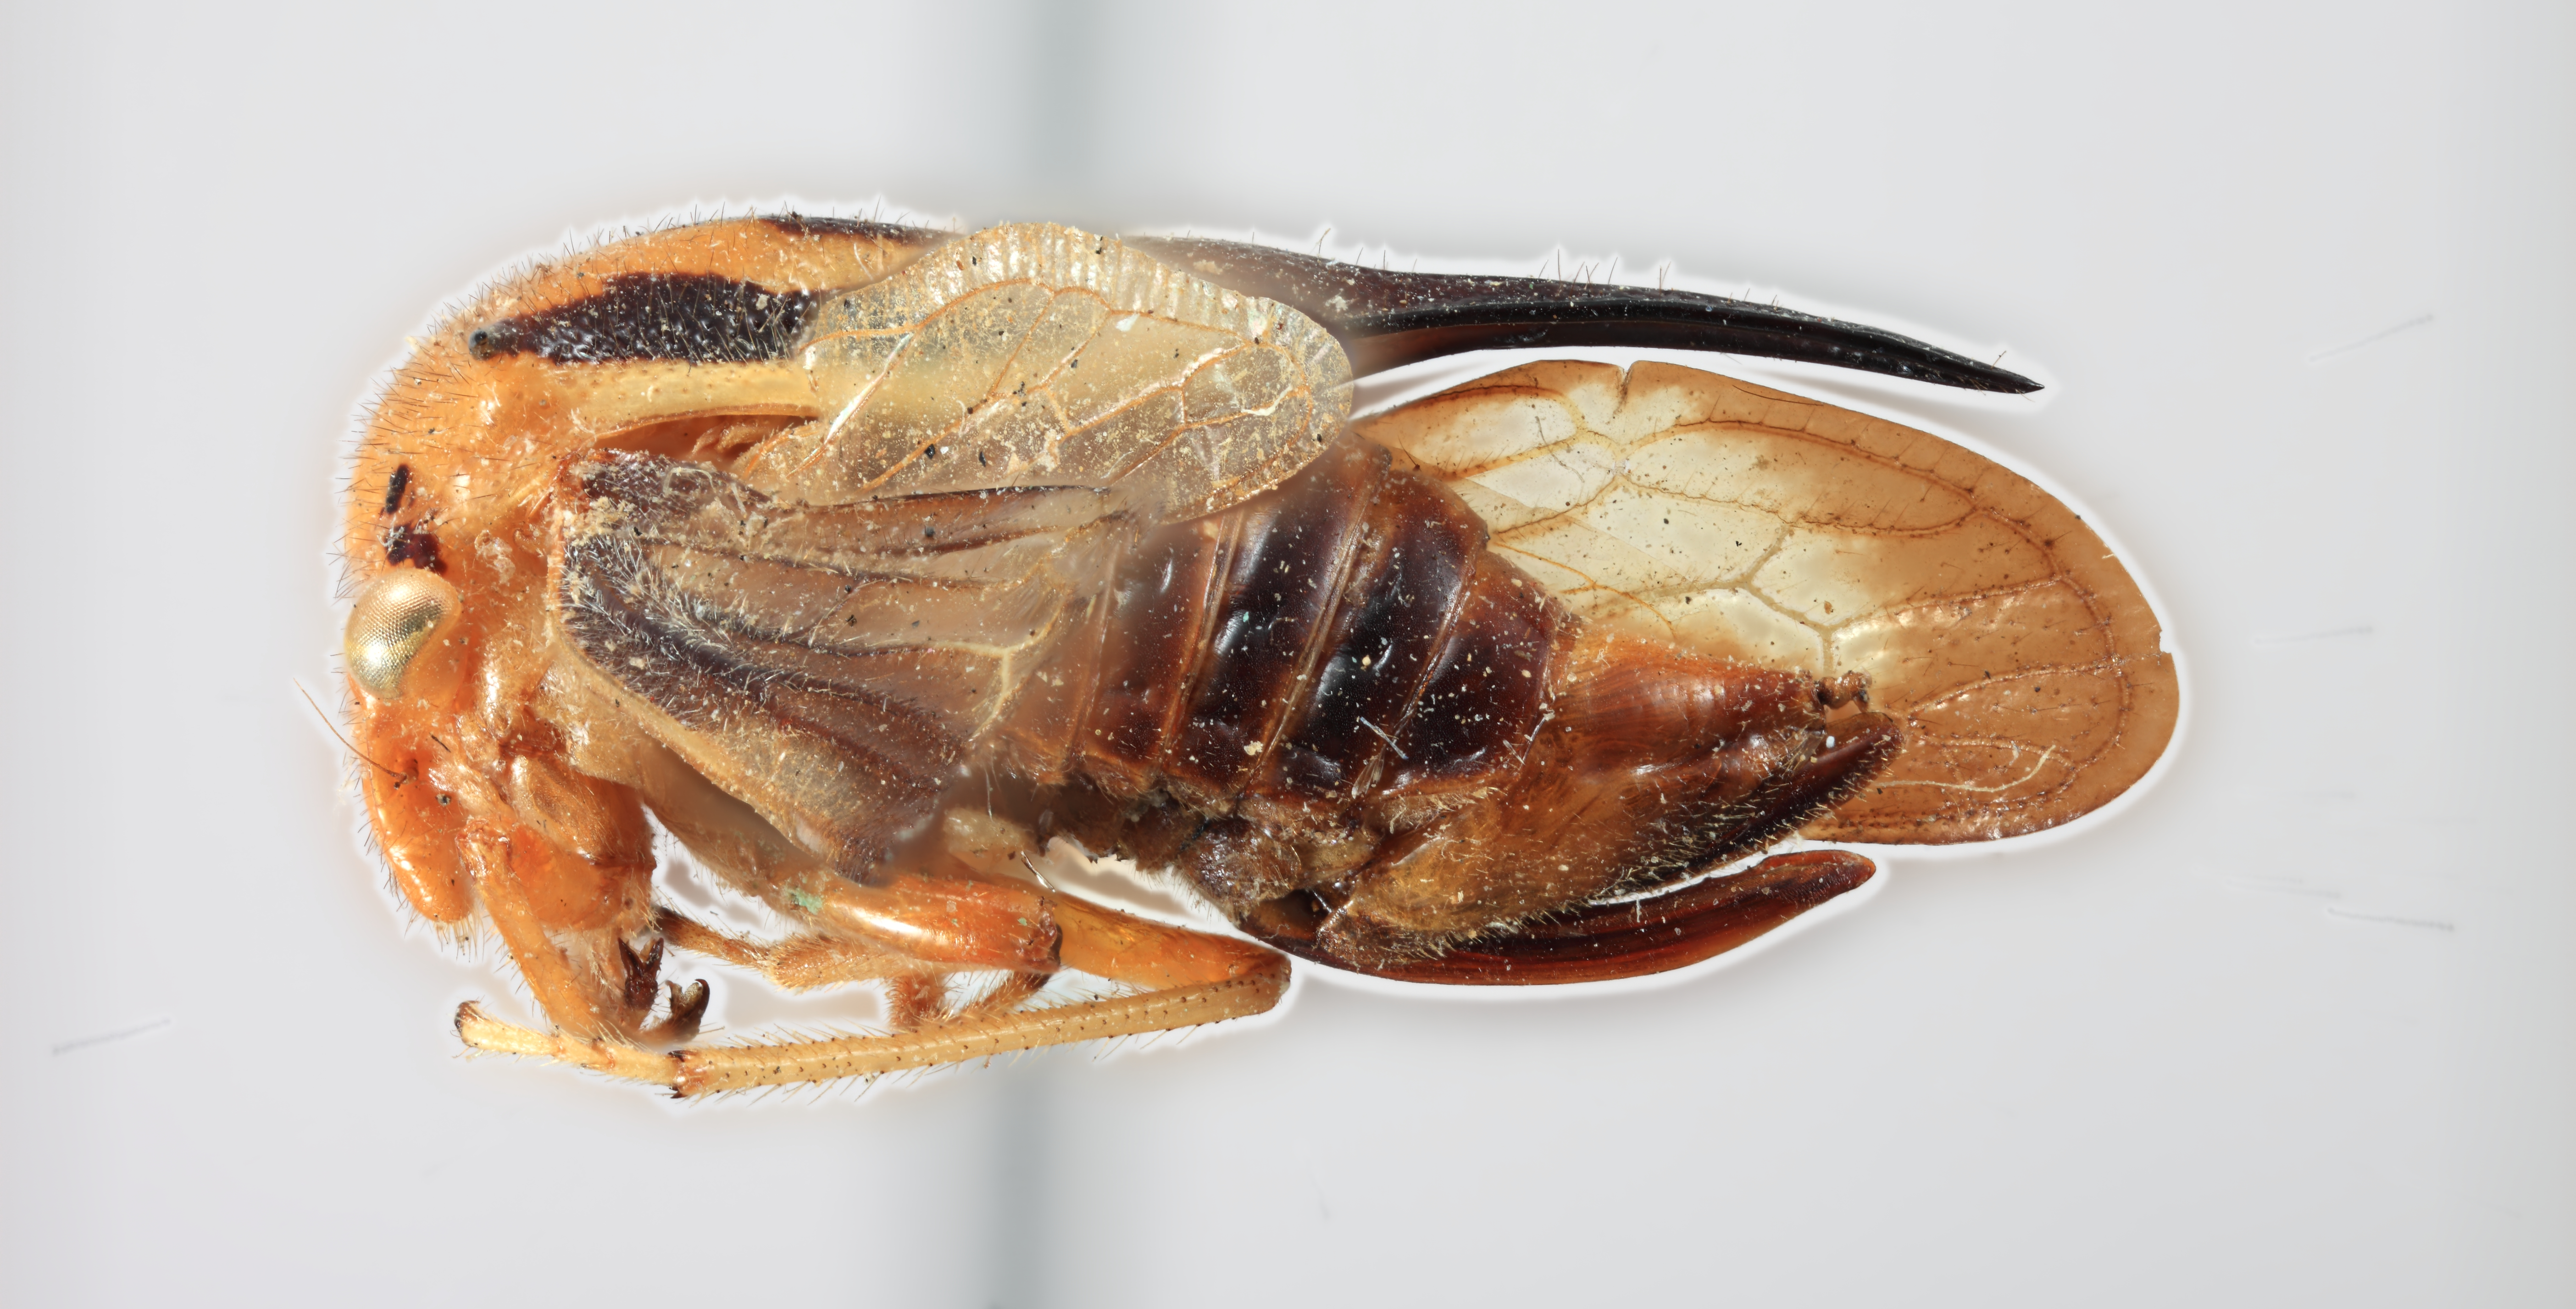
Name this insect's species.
Tomogonia composiana
